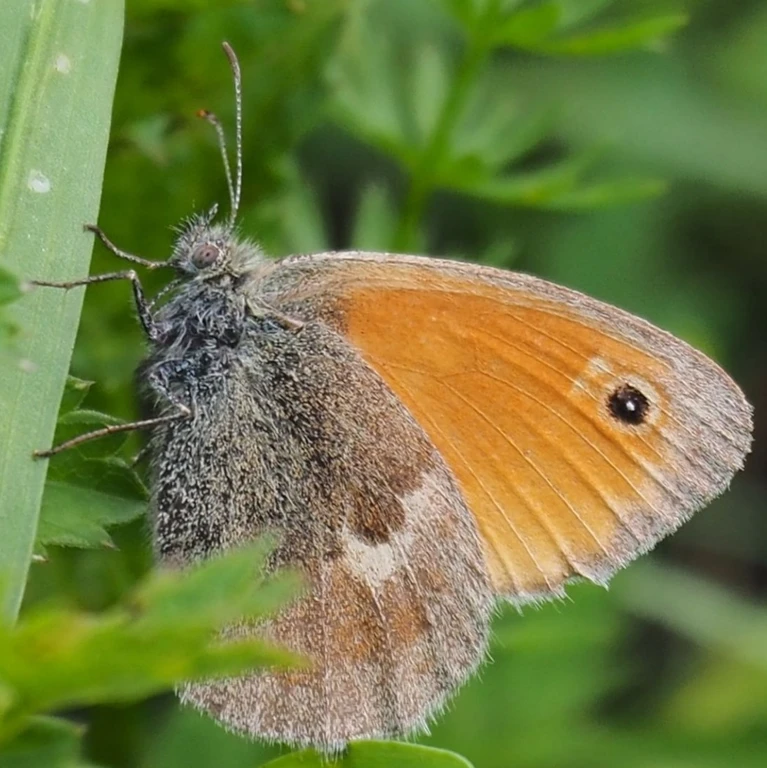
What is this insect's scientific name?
Coenonympha pamphilus
